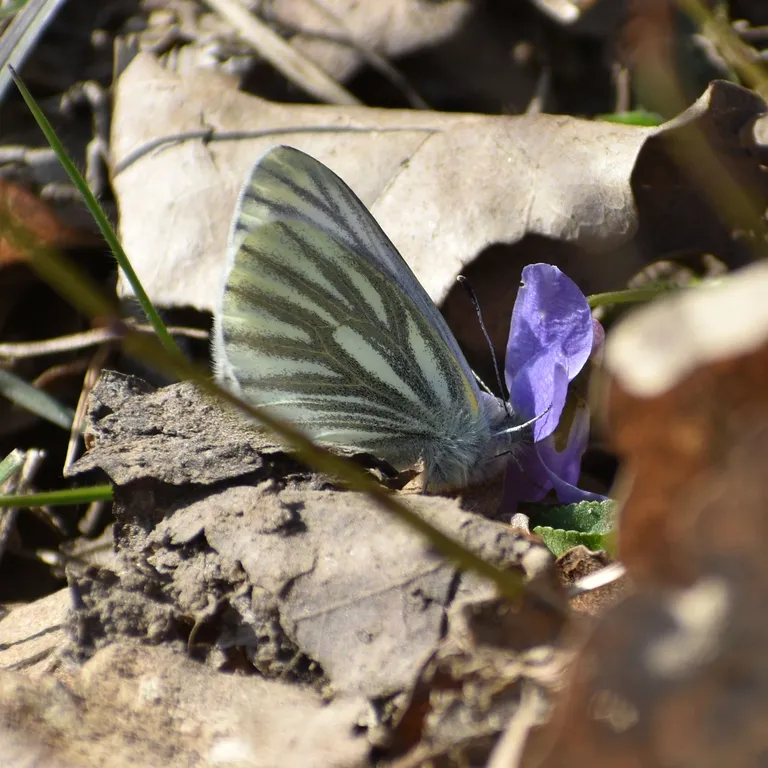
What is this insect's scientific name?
Pieris napi
